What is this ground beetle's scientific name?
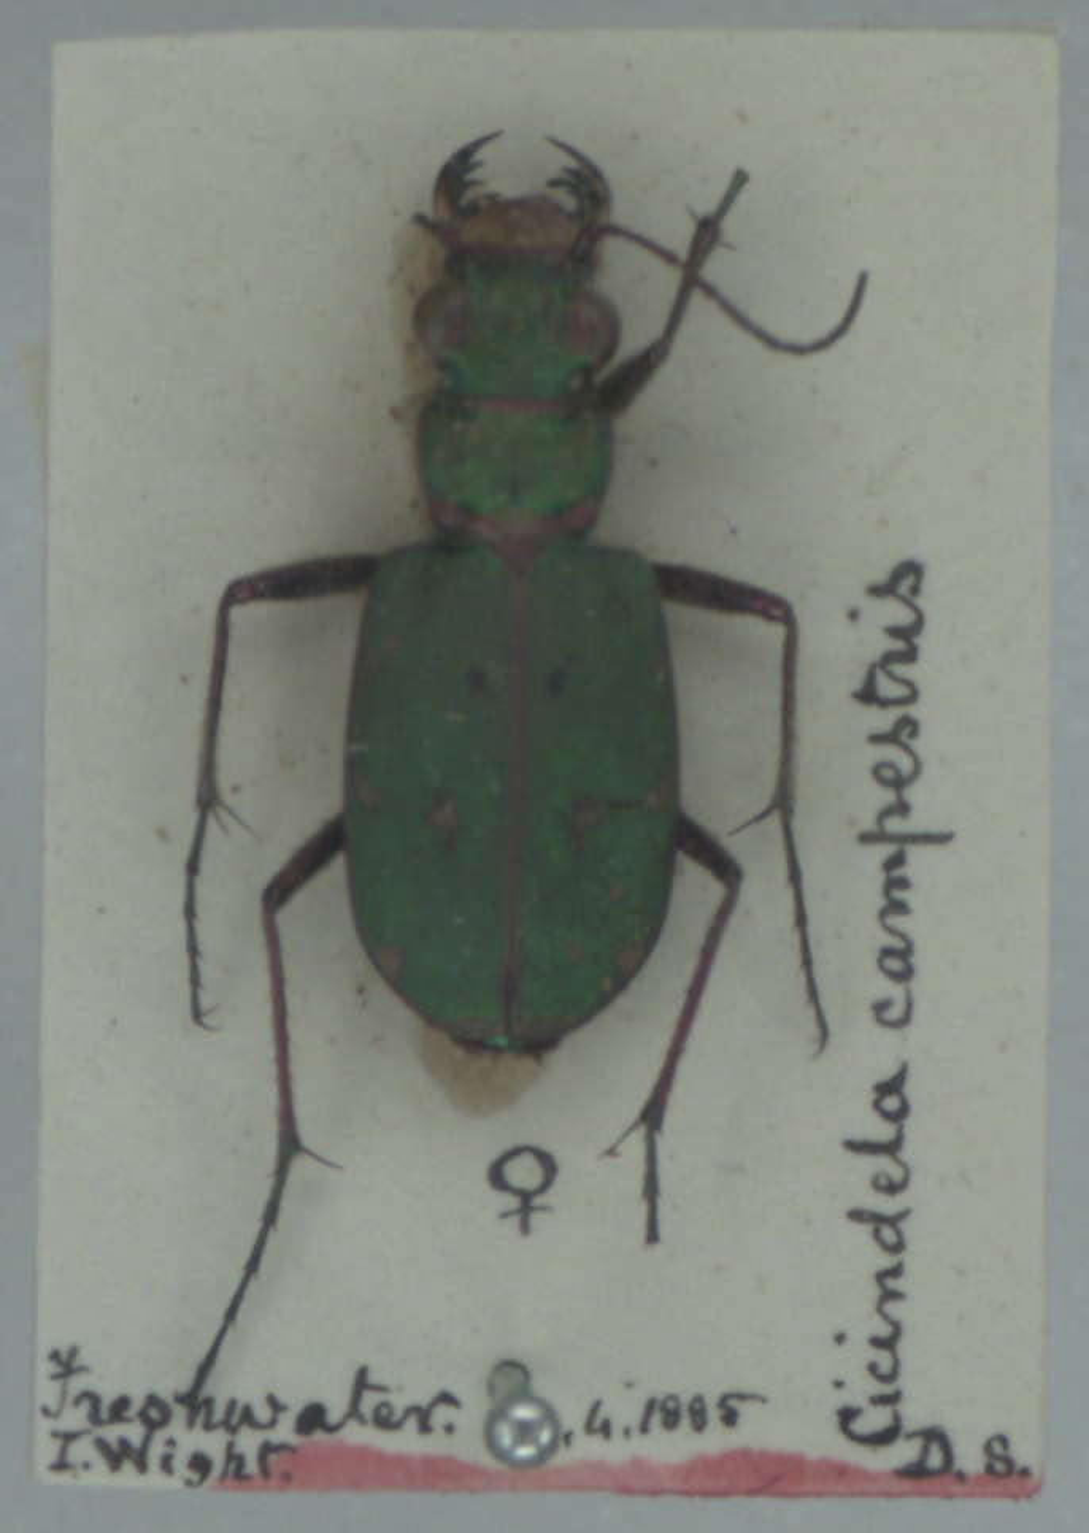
Cicindela campestris
